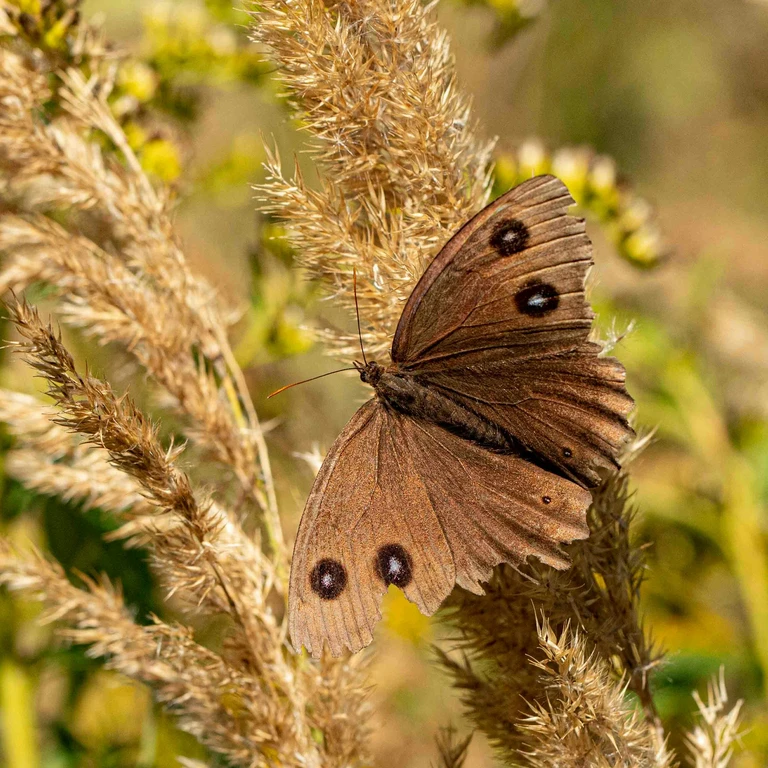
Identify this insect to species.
Minois dryas
